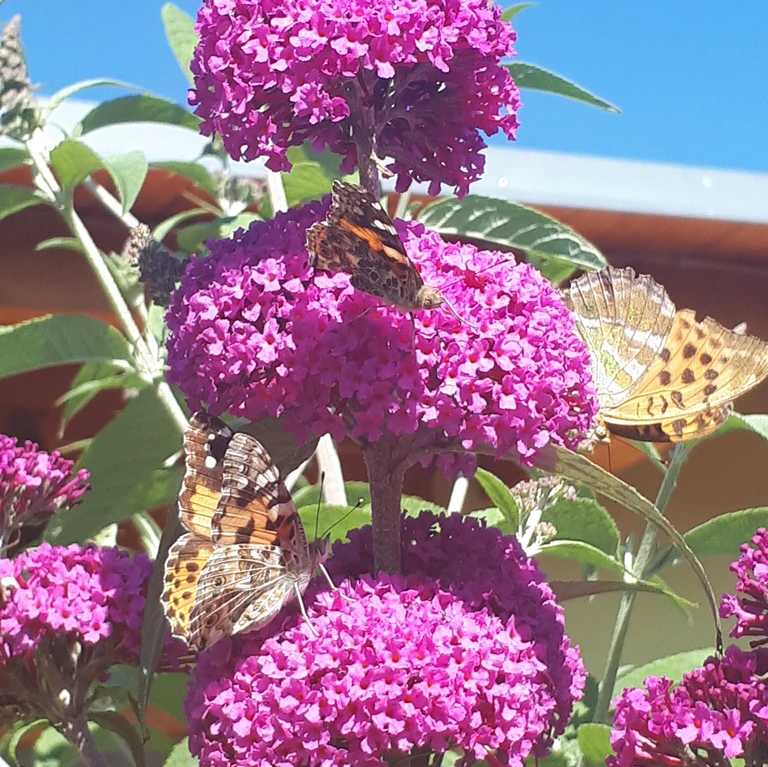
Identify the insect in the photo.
Vanessa cardui
